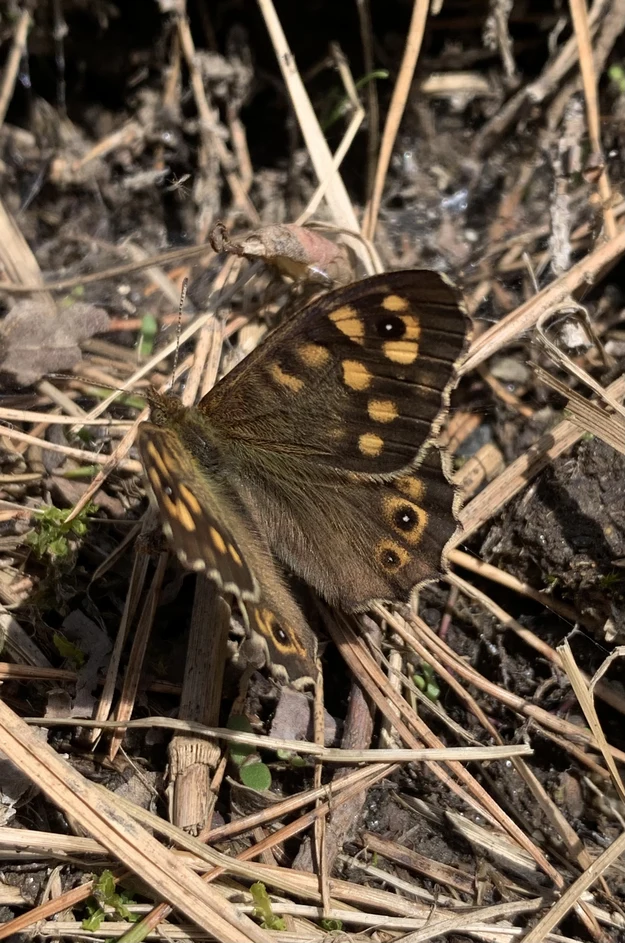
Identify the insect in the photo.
Pararge aegeria
